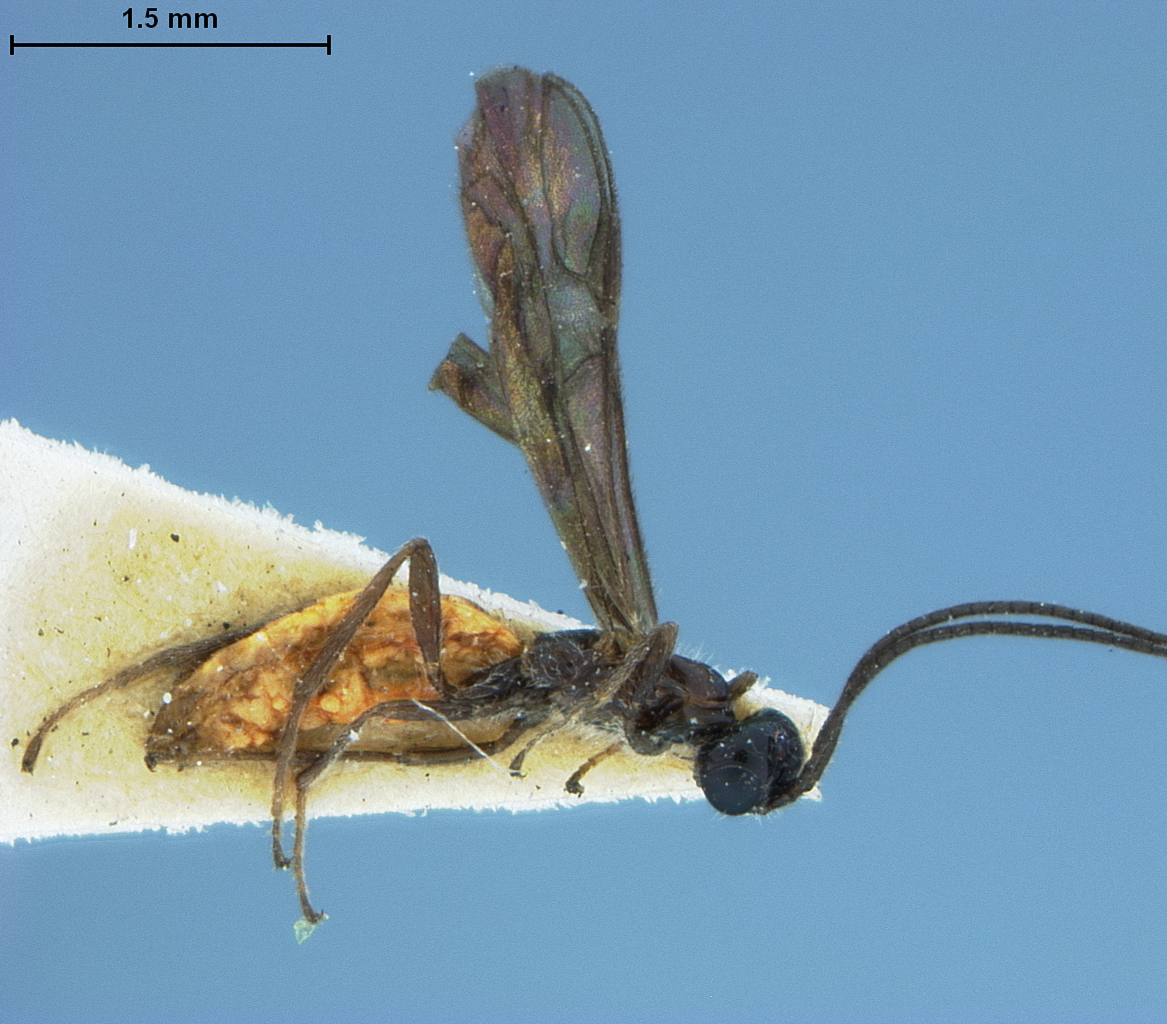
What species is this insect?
Bracon semingis
